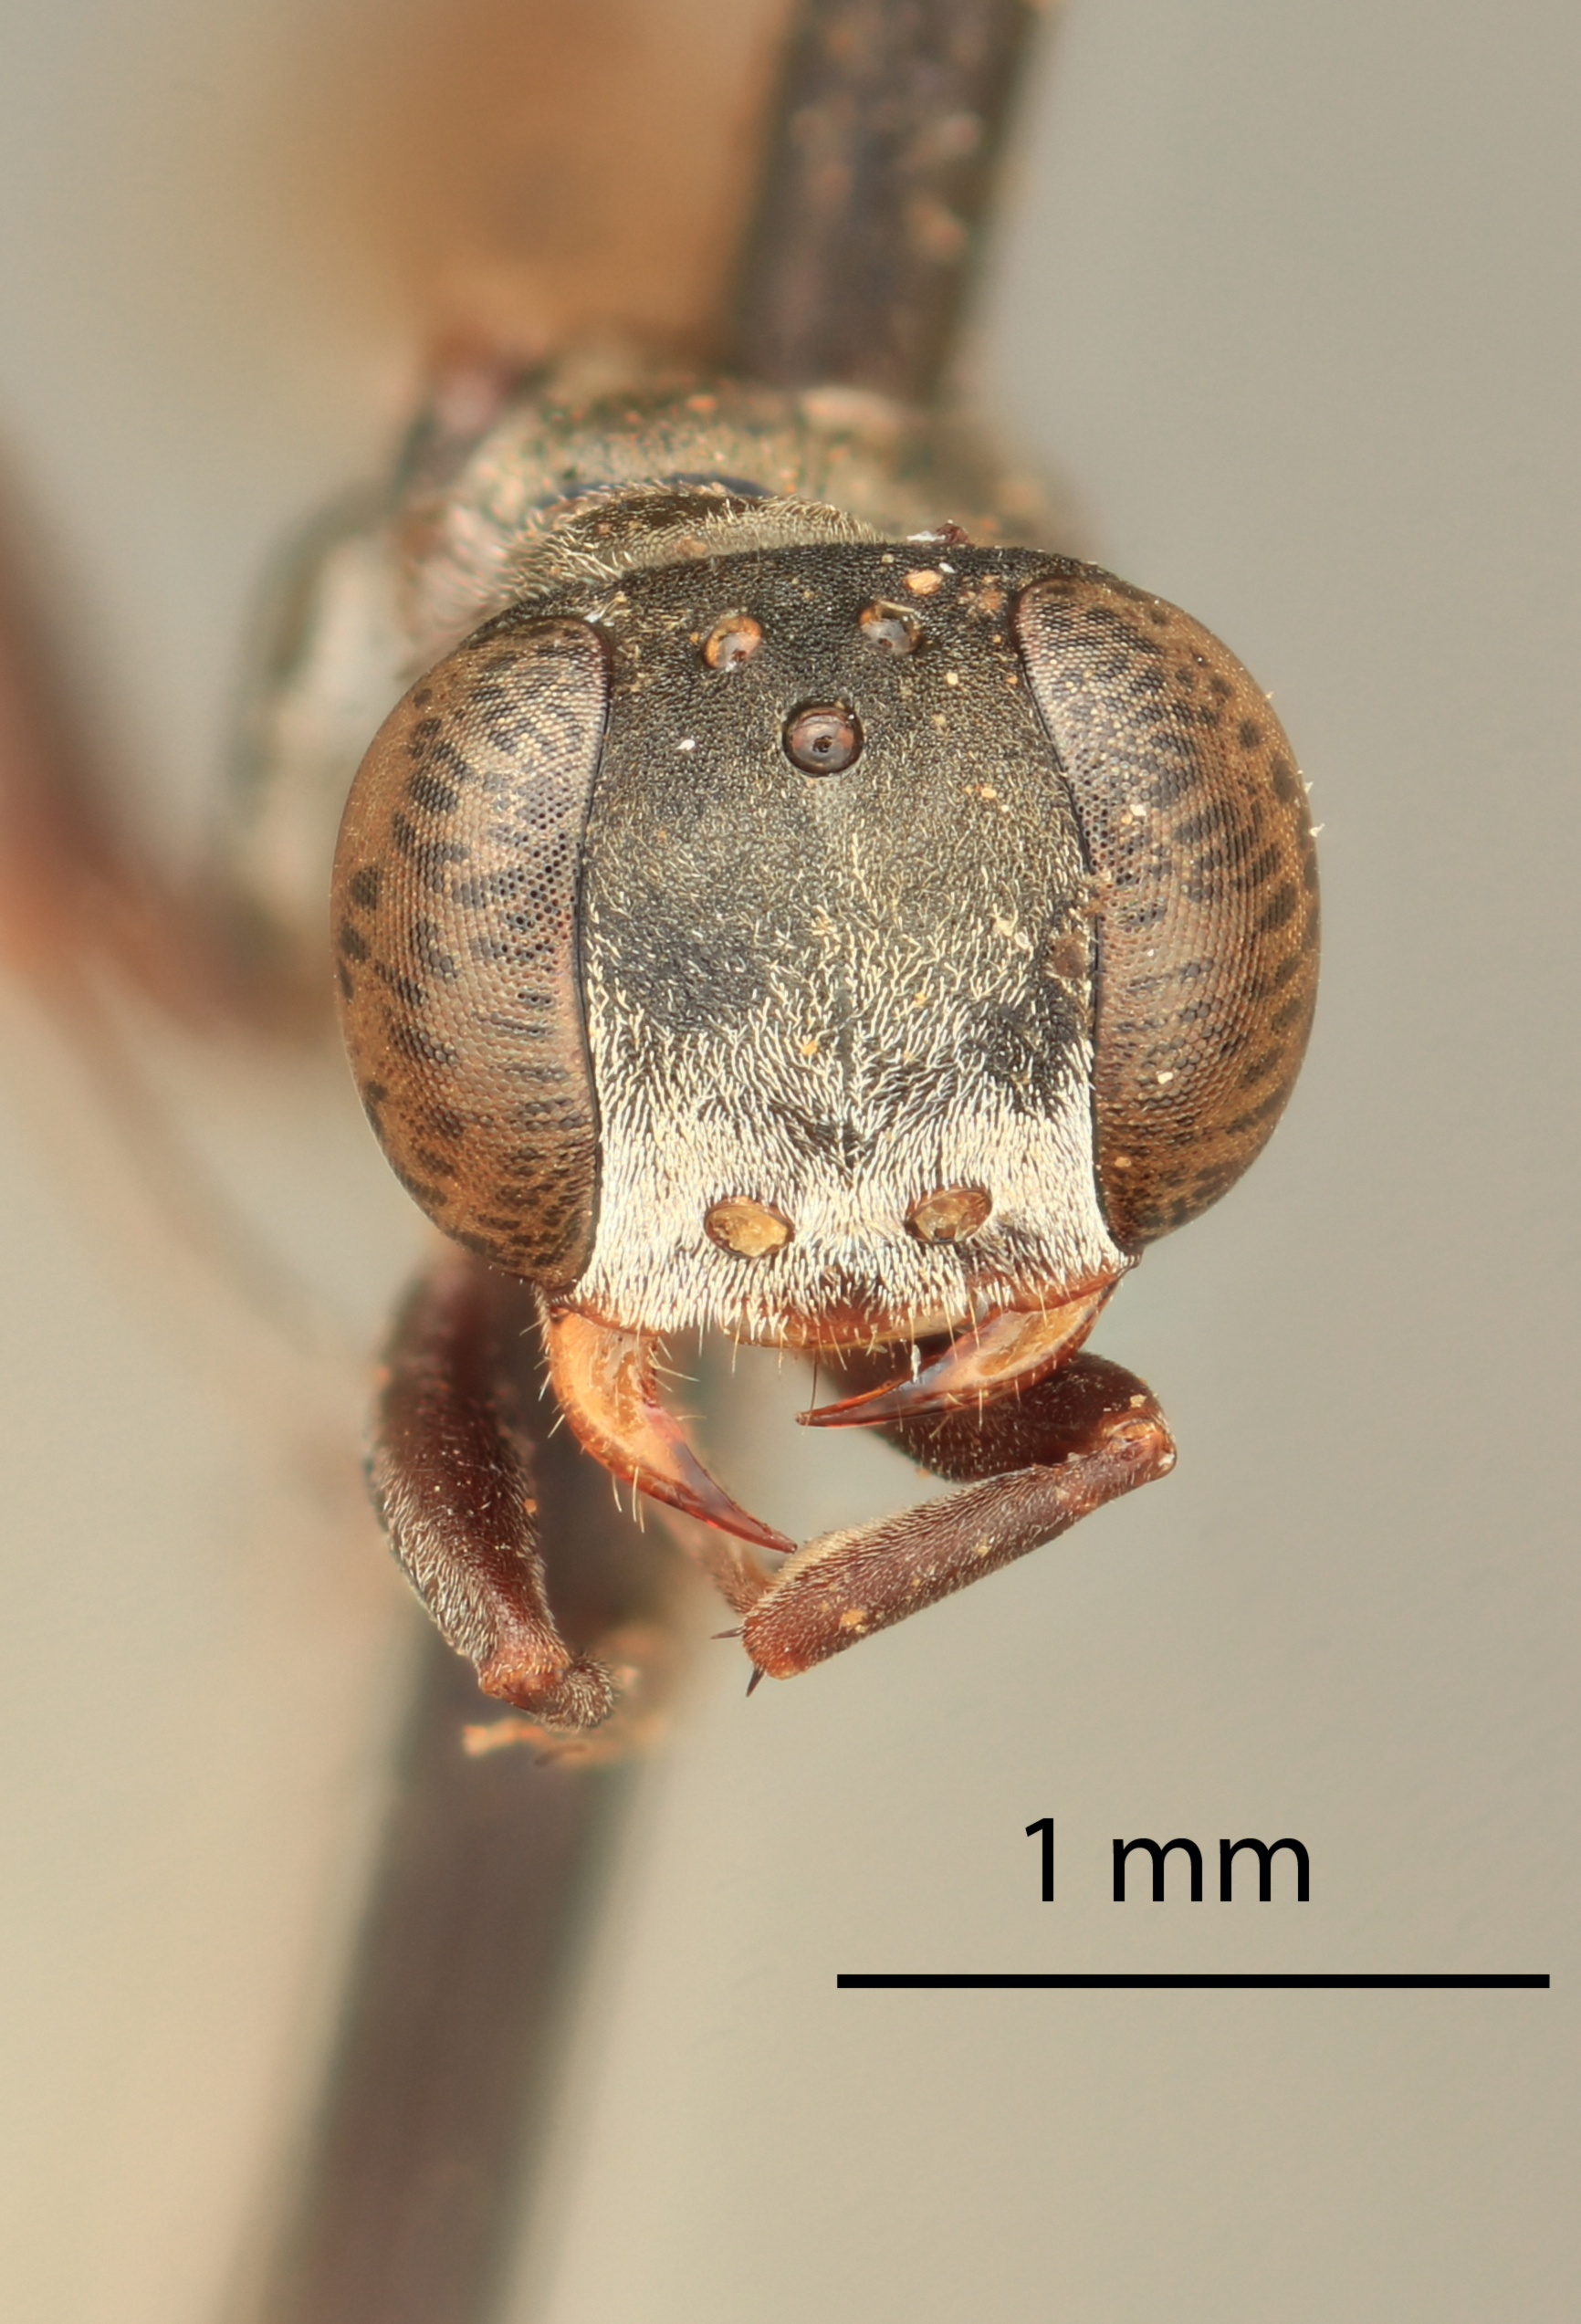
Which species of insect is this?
Hypomiscophus aenescens
